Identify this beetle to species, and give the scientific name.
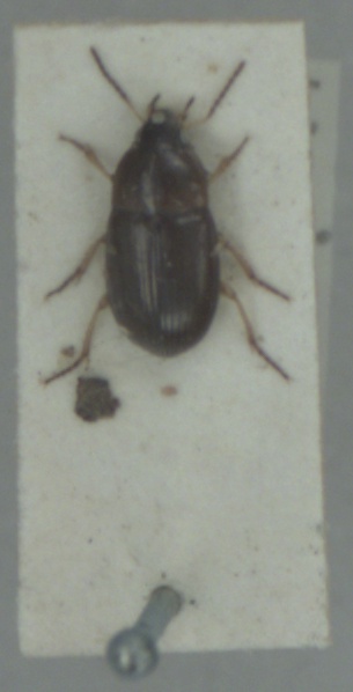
Amara lucida
